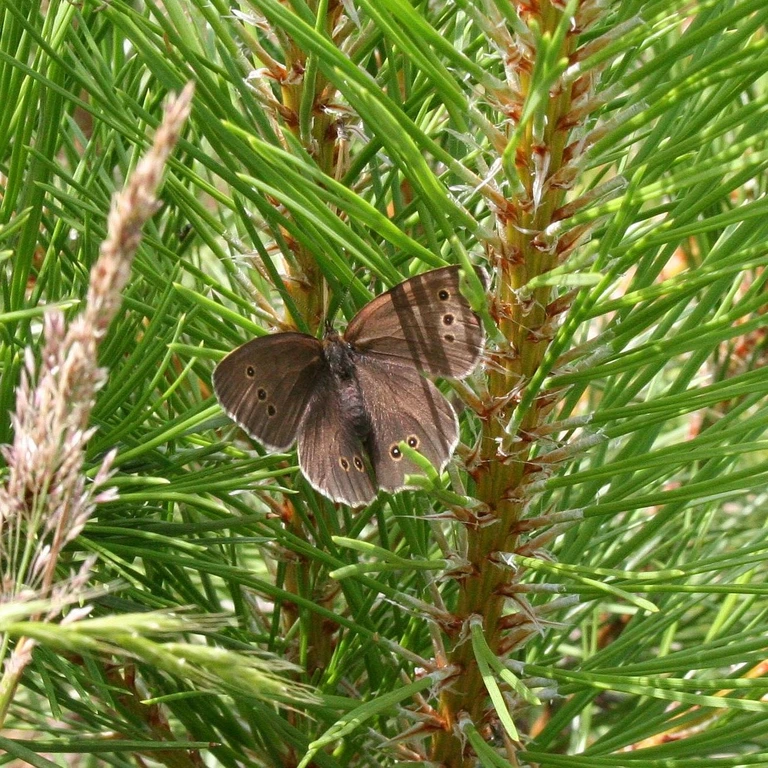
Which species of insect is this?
Aphantopus hyperantus
